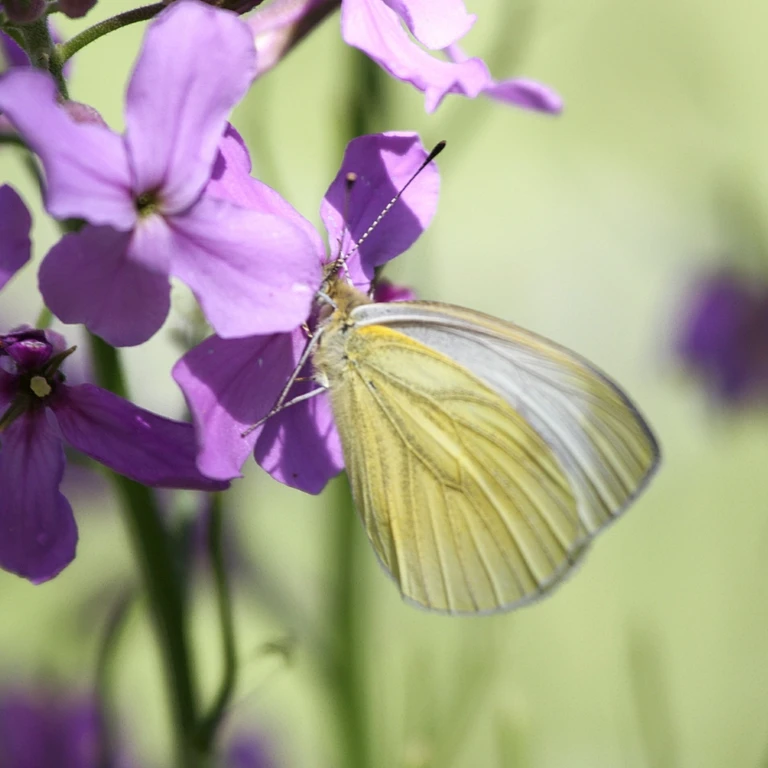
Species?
Pieris napi
